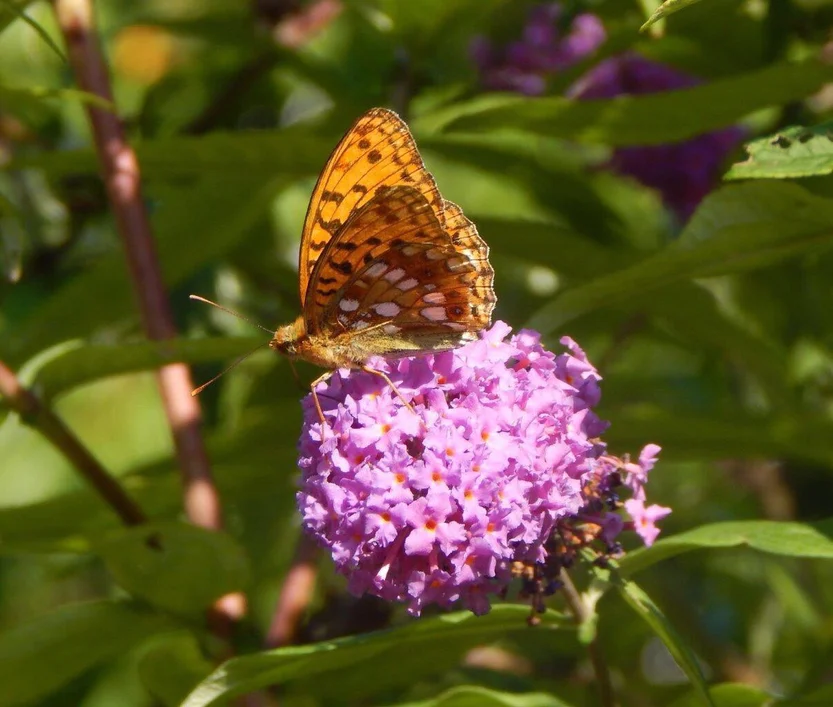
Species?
Fabriciana adippe
